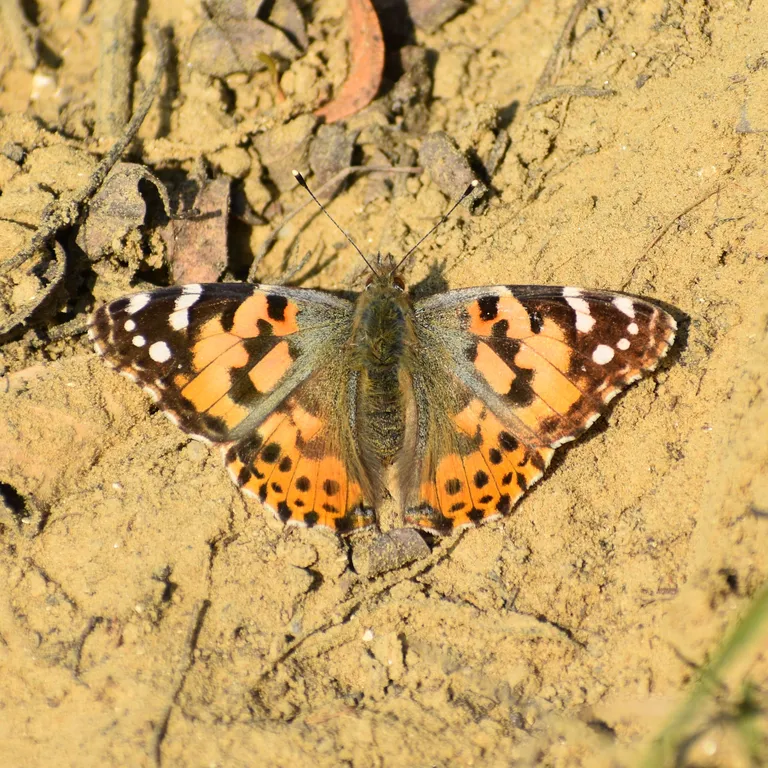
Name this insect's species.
Vanessa cardui
